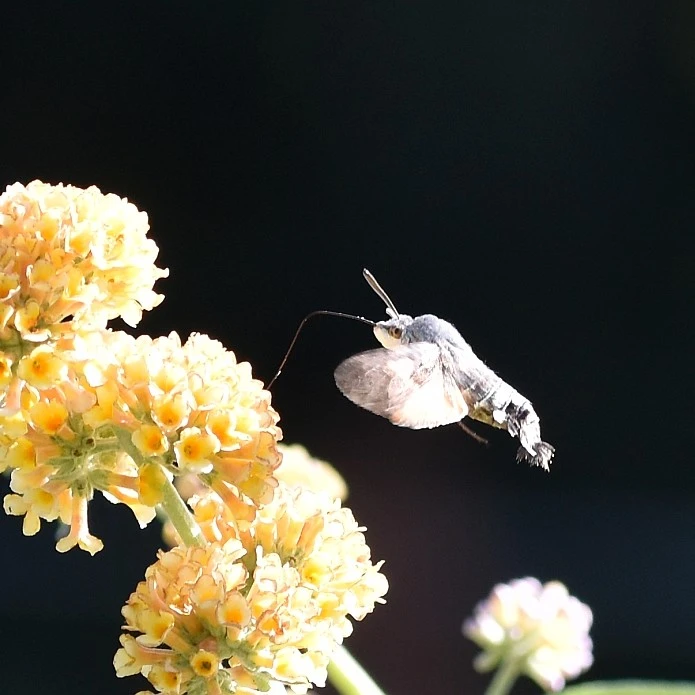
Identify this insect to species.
Macroglossum stellatarum
